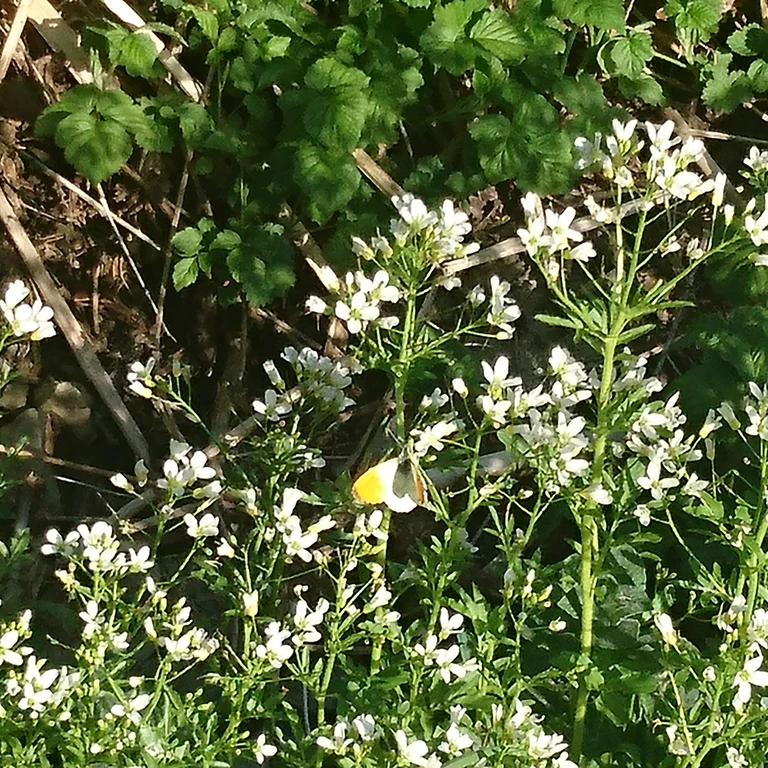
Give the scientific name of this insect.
Anthocharis cardamines
